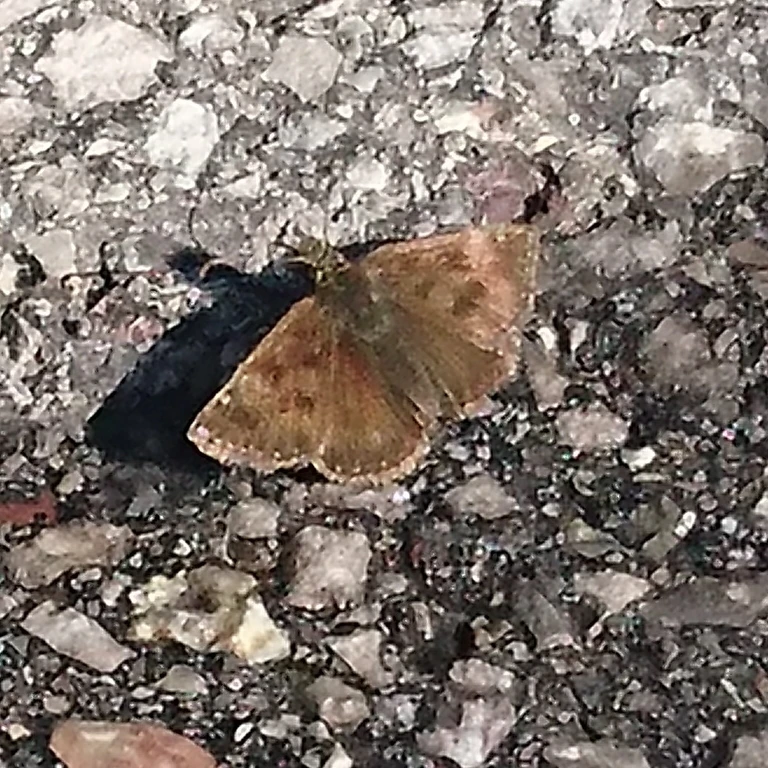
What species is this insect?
Erynnis tages
